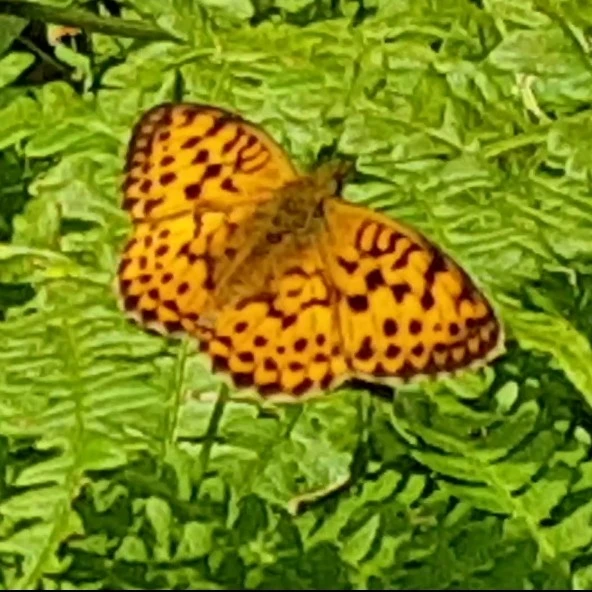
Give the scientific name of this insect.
Brenthis daphne
